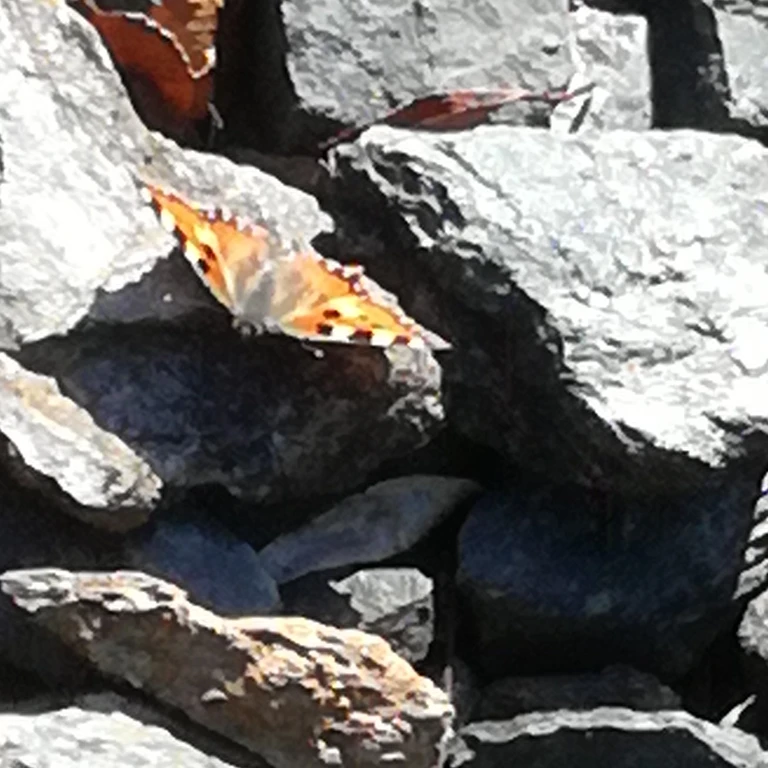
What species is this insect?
Aglais urticae
